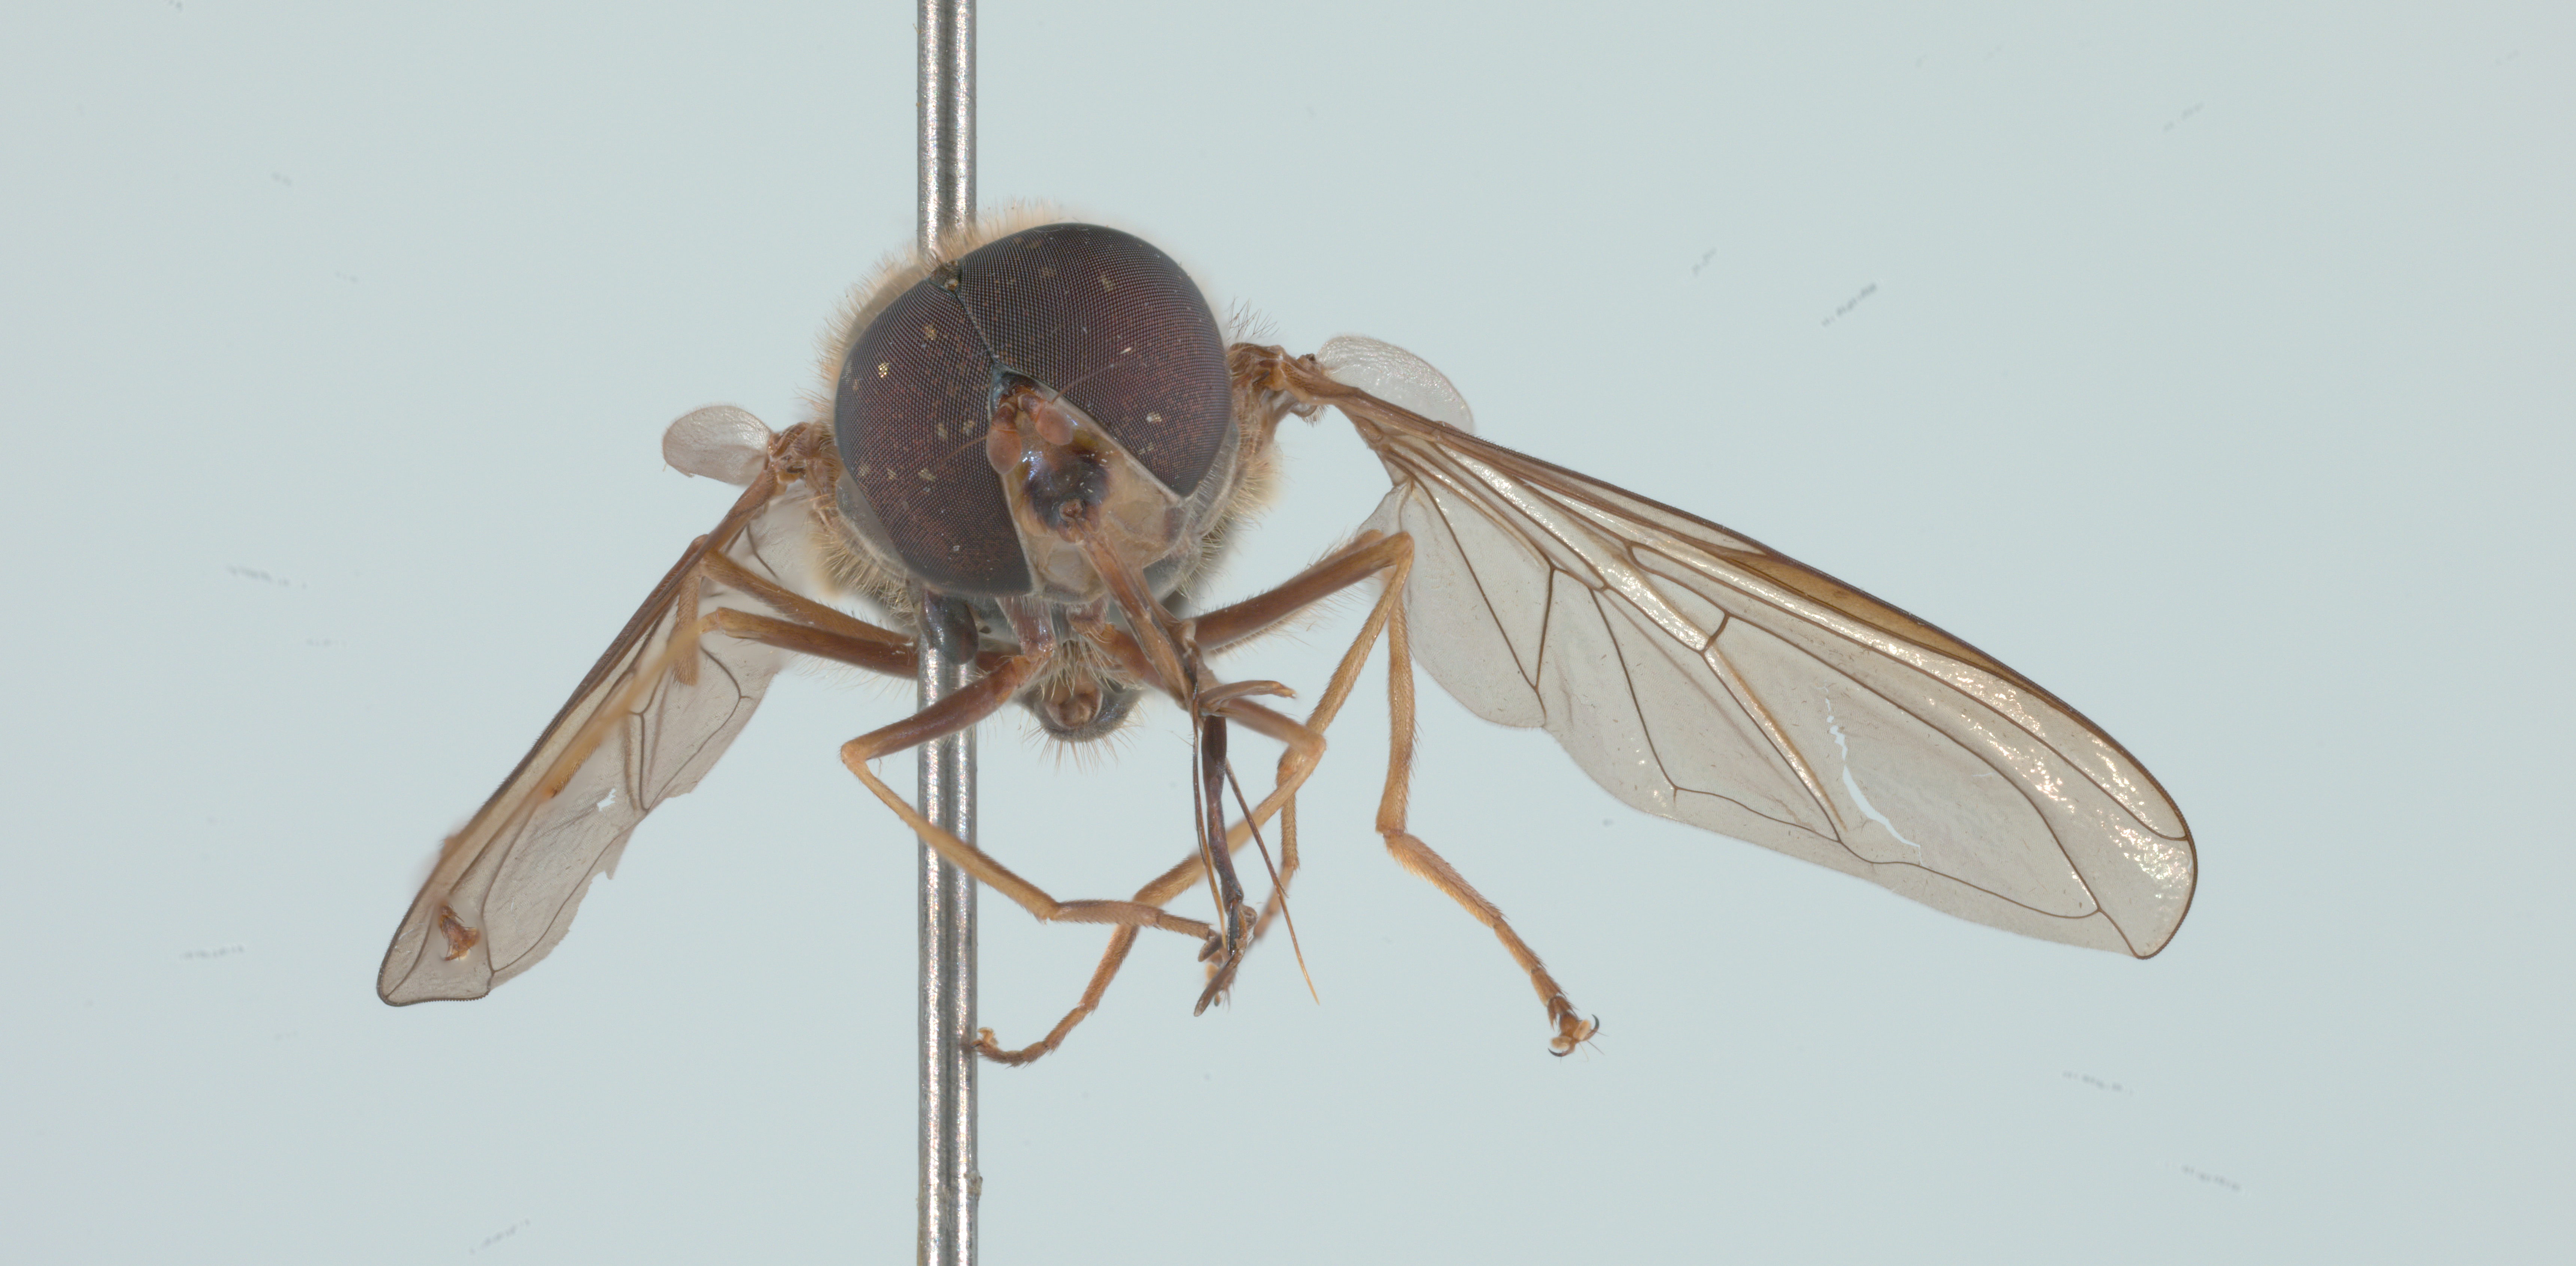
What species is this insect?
Rhingia fuscipes
